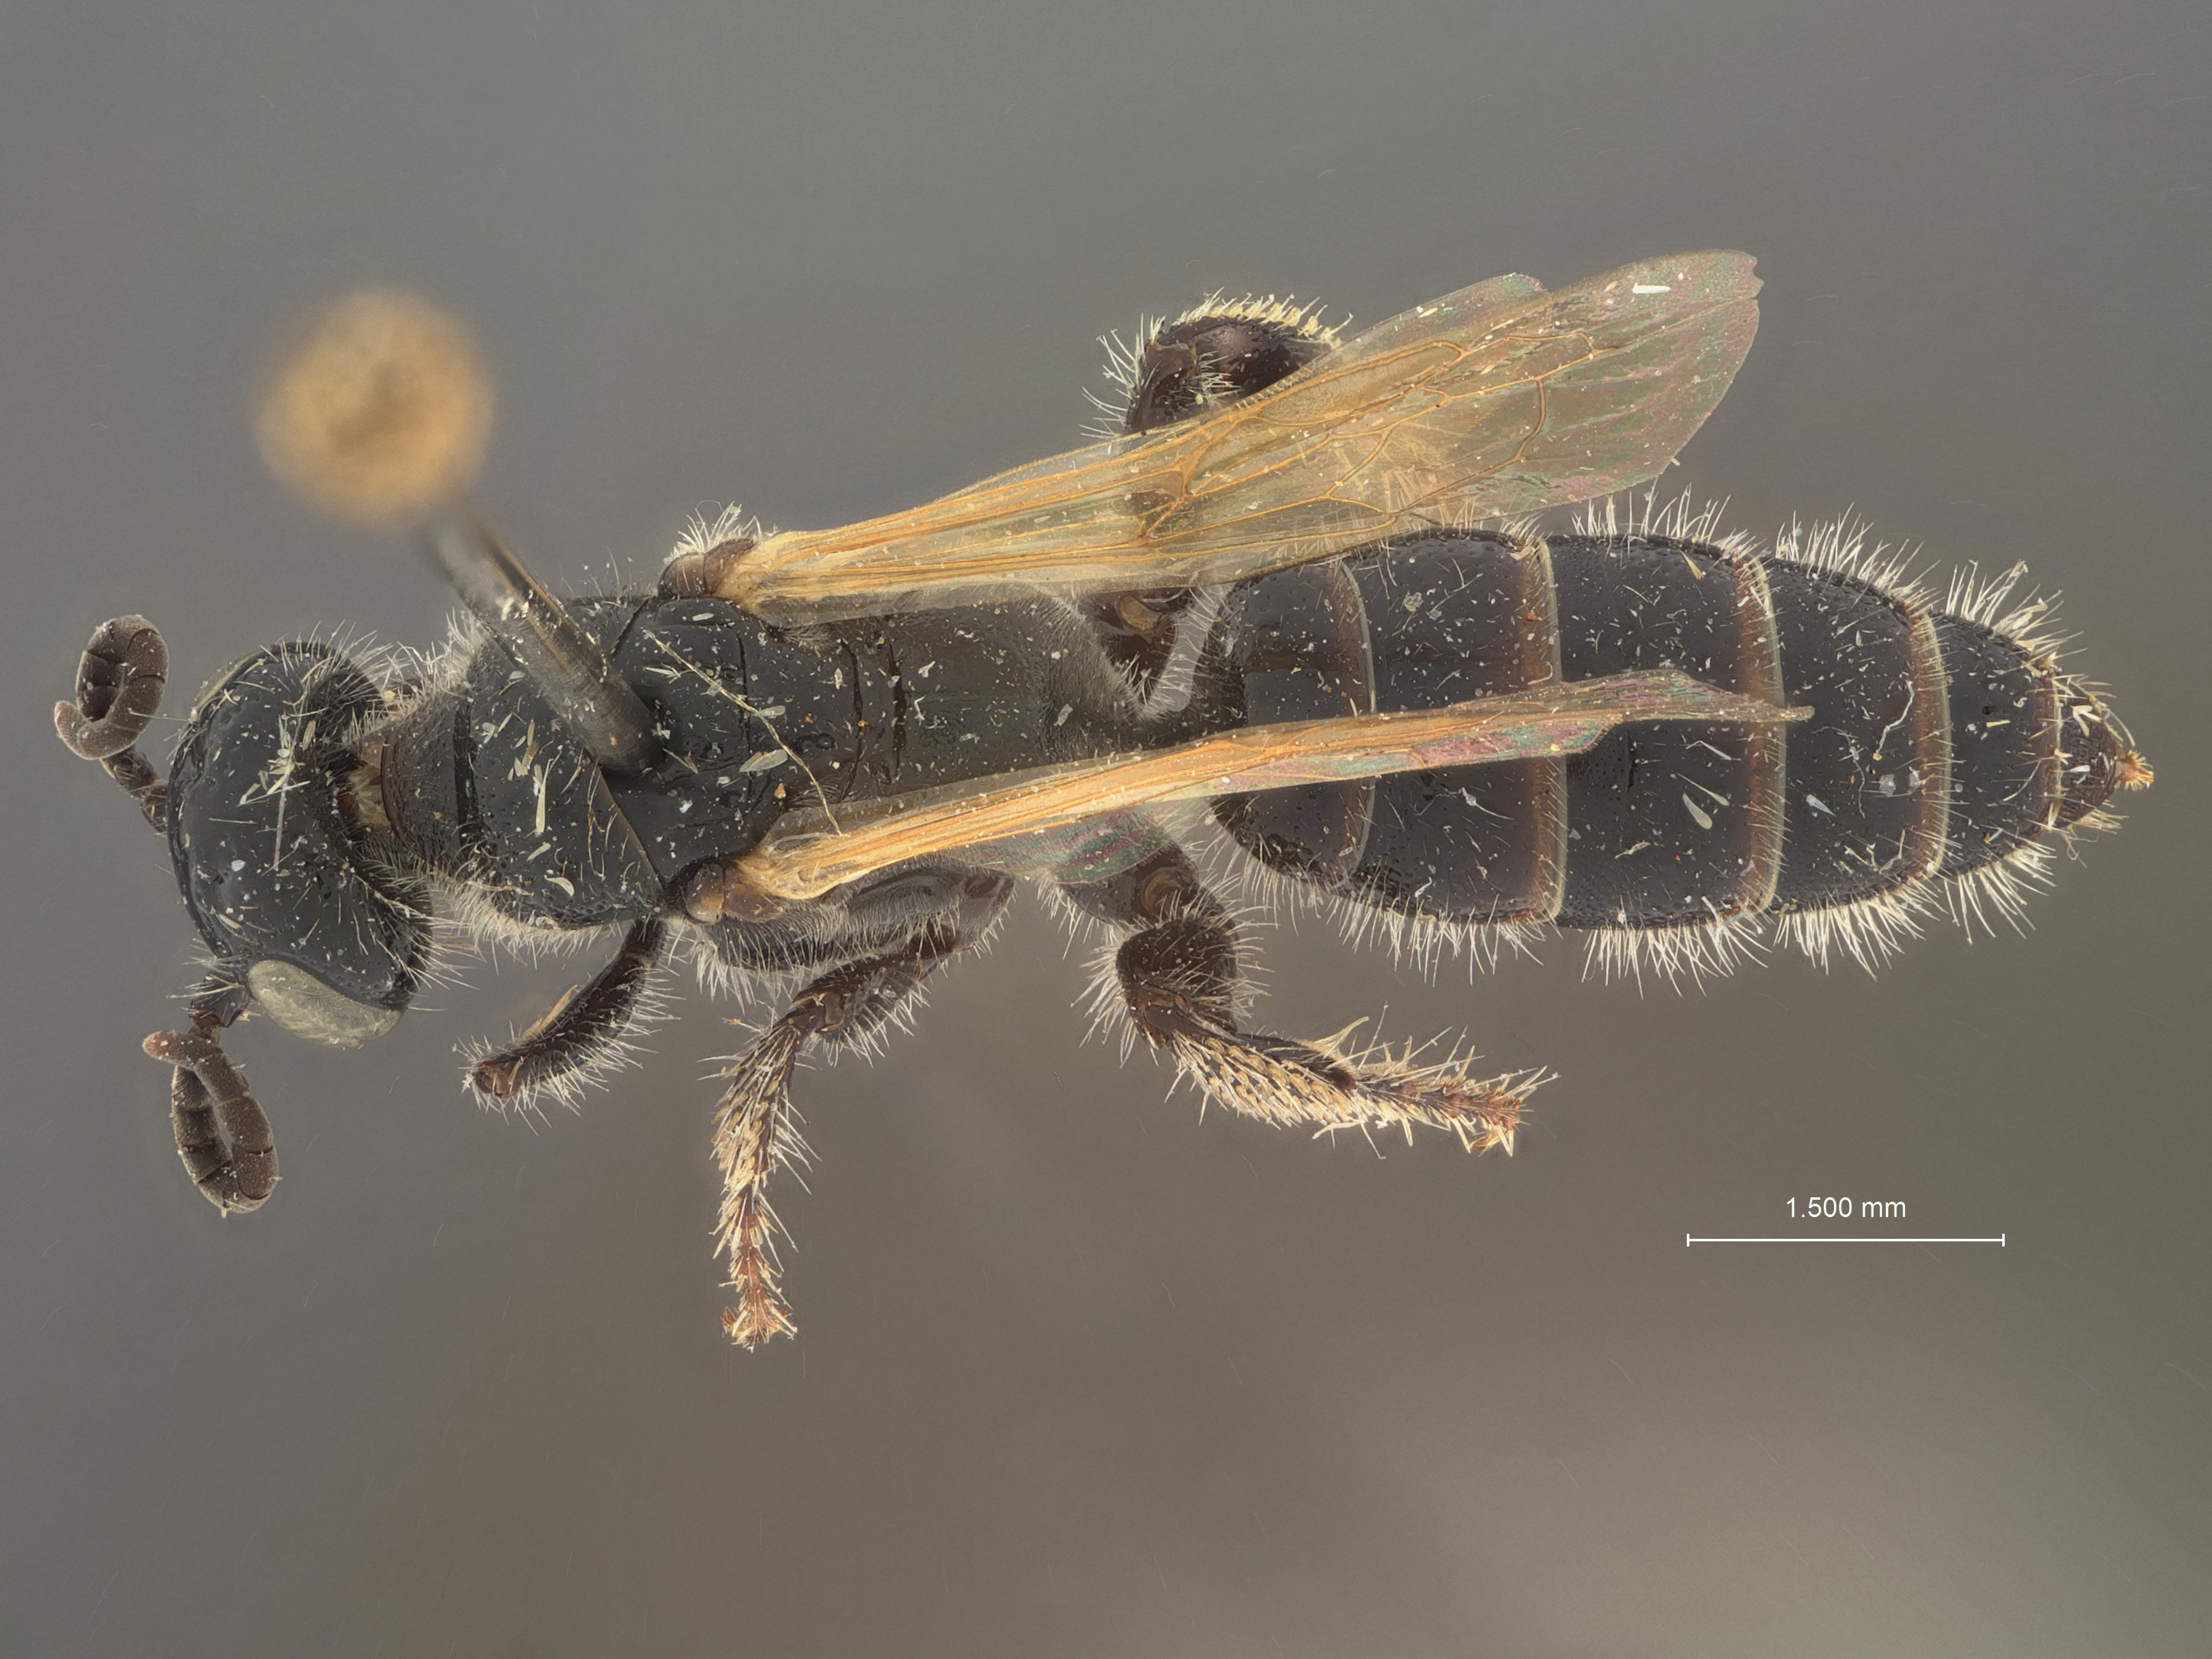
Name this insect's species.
Mesa flavipennis
